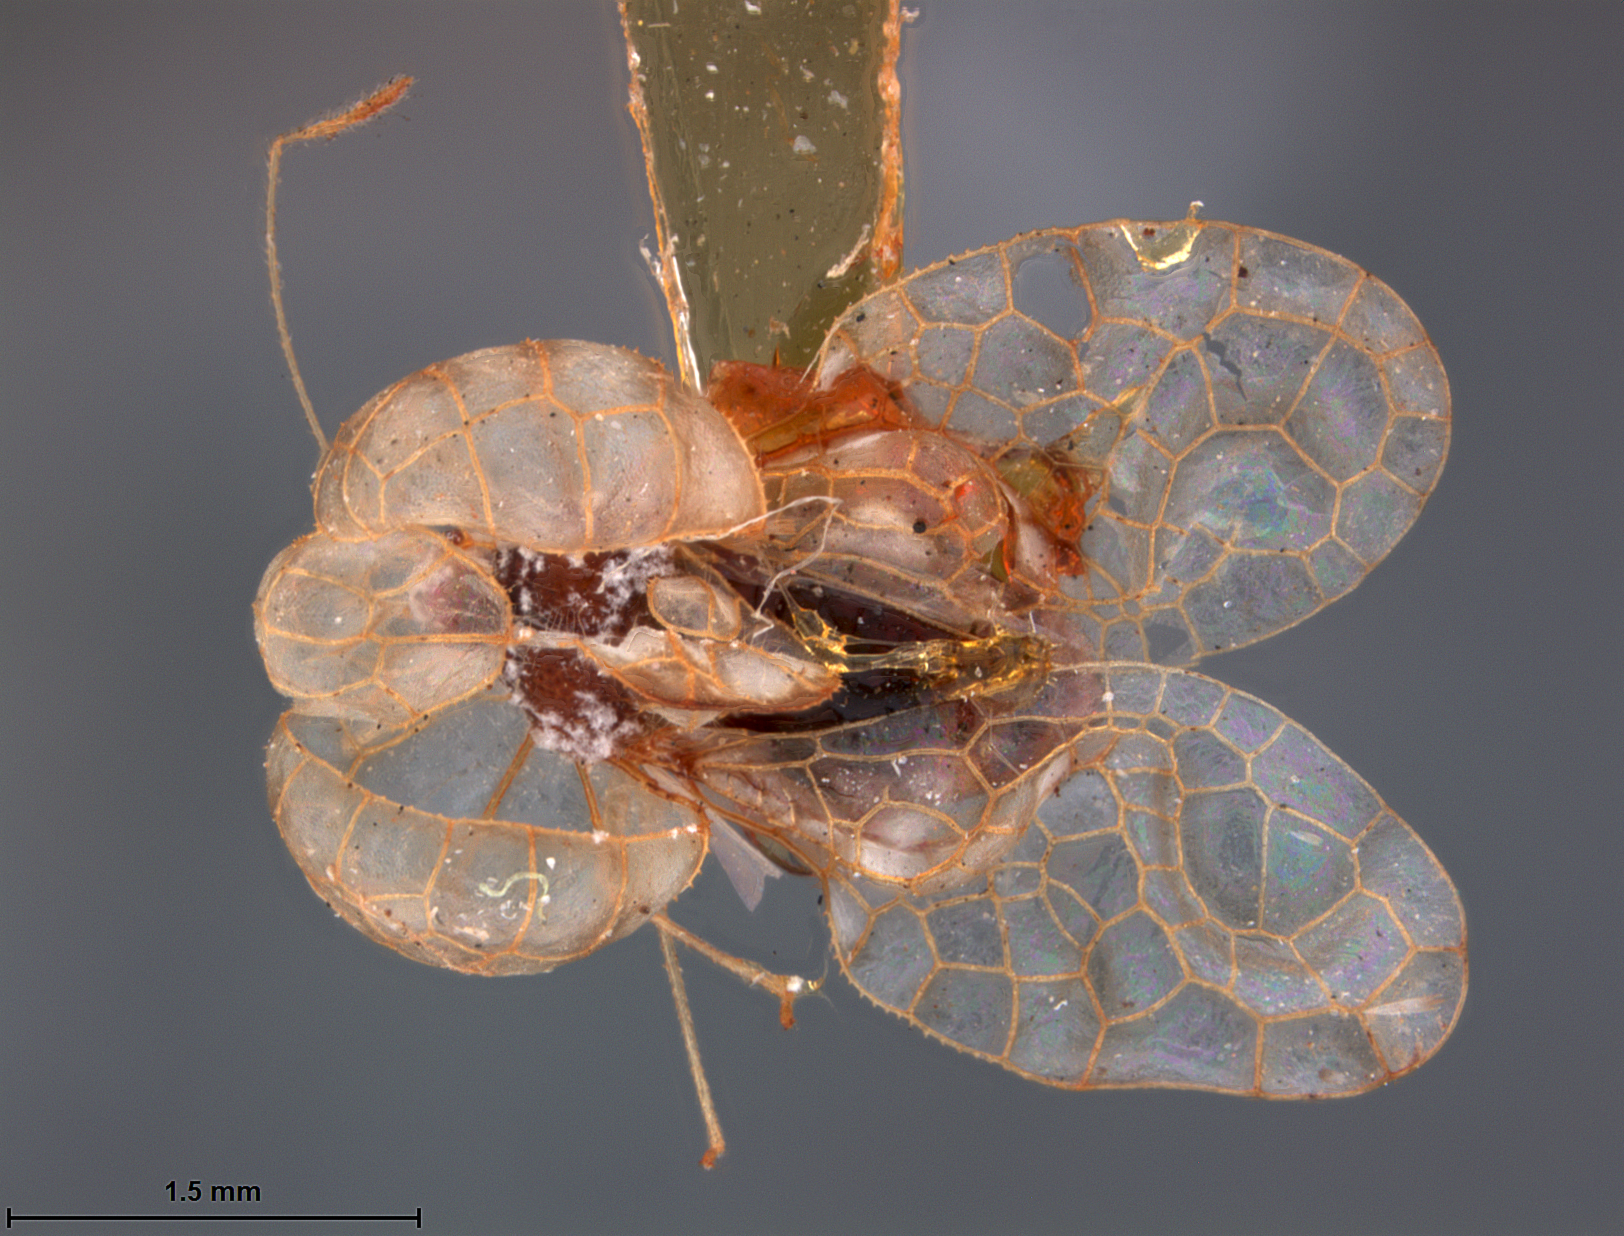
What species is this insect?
Dulinius bellus
